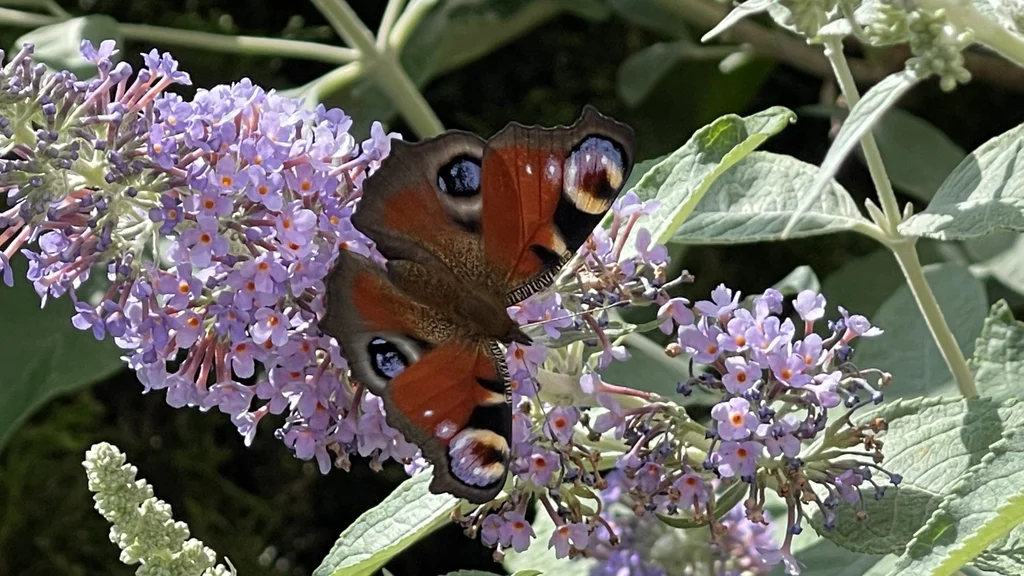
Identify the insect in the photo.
Aglais io
